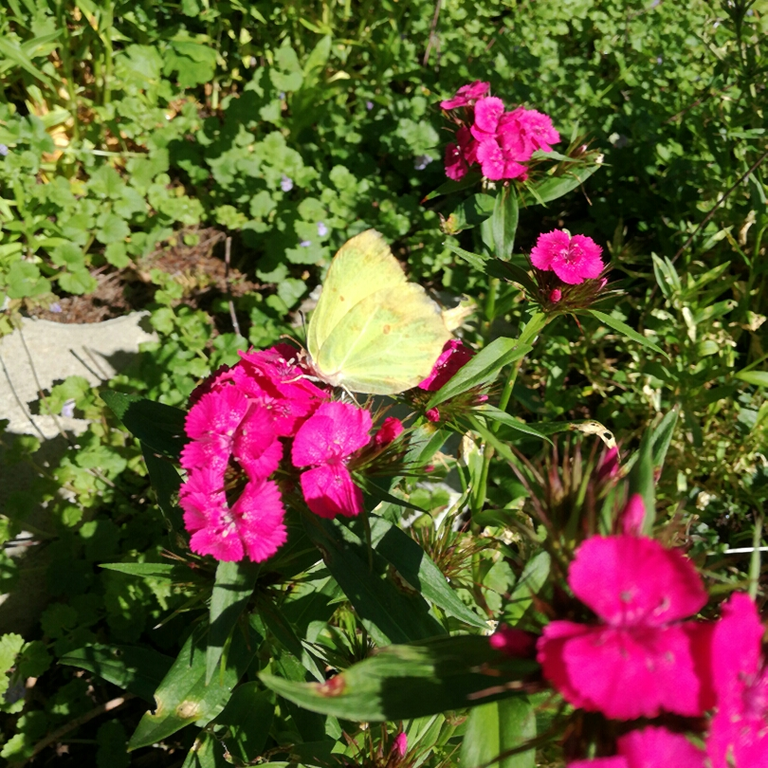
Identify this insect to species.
Gonepteryx rhamni
